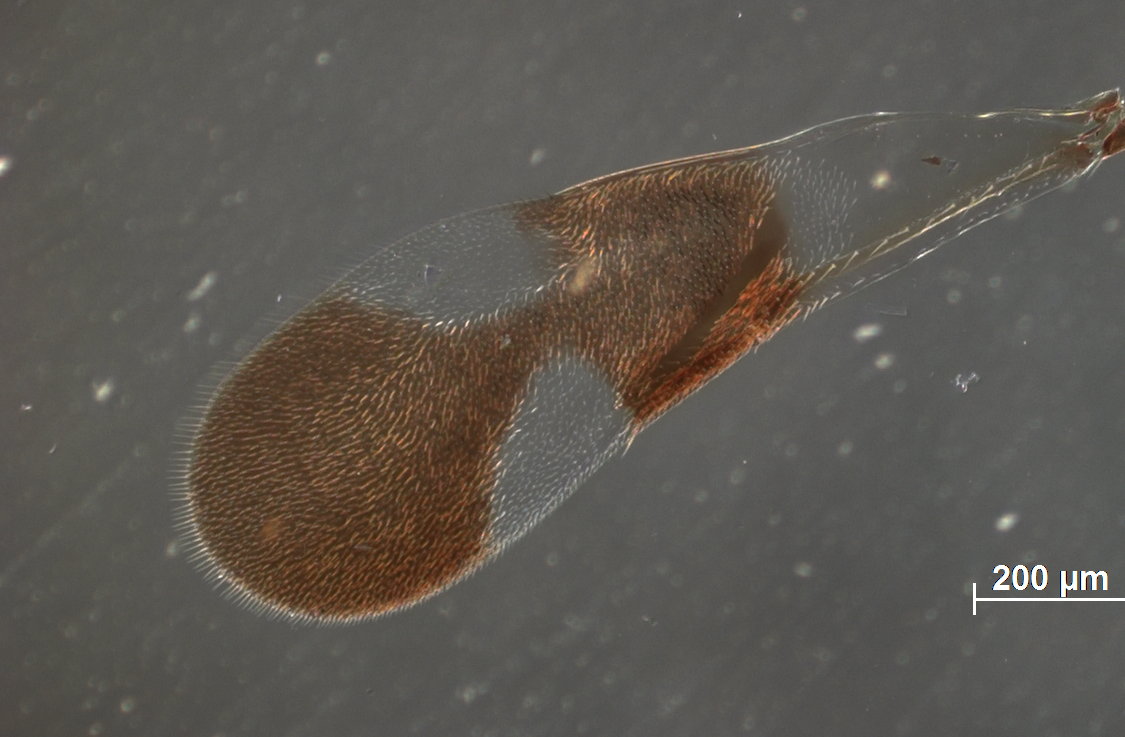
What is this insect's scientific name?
Calocerinus indicus
